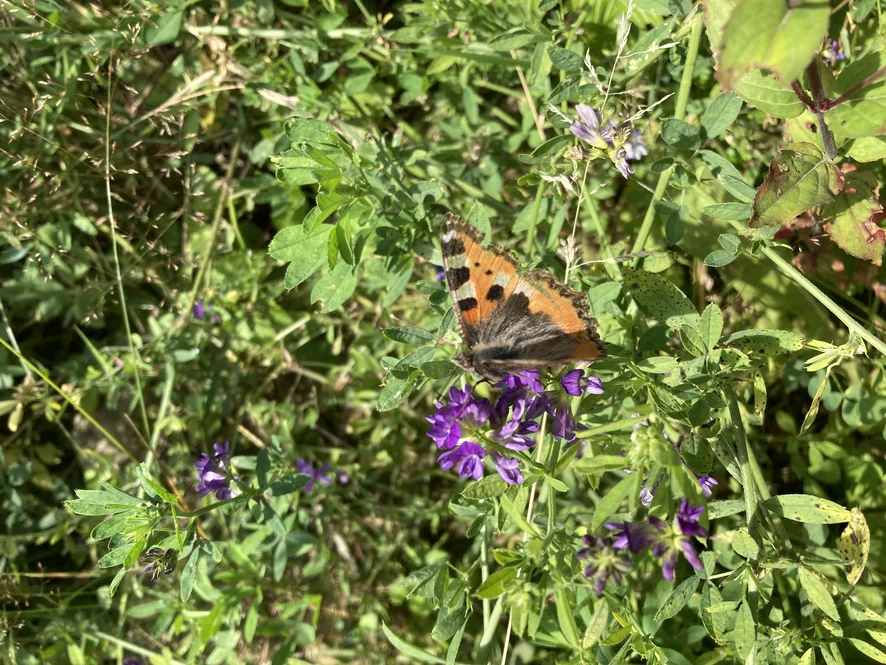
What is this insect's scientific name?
Aglais urticae
